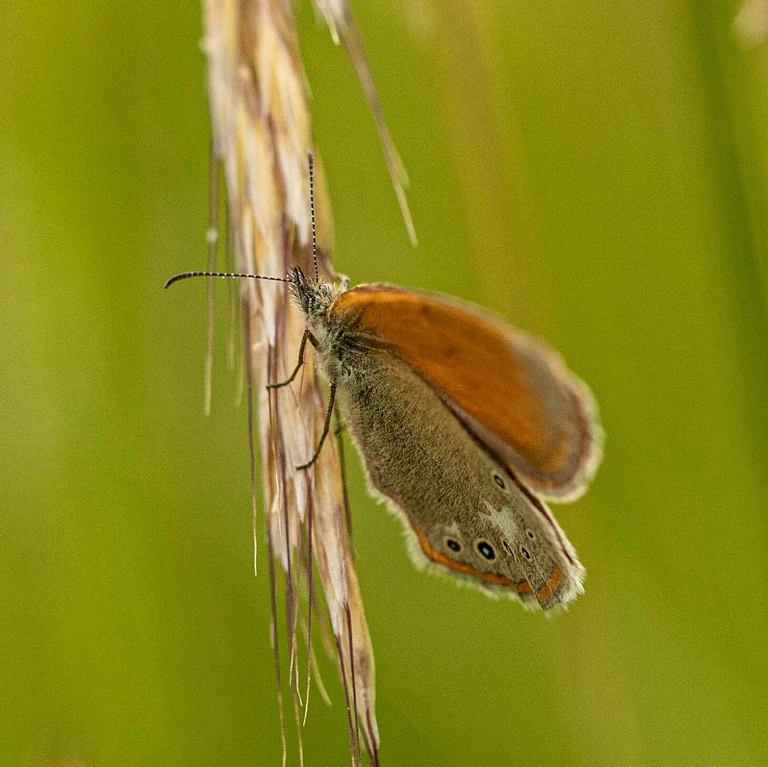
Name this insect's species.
Coenonympha glycerion (also Coenonympha iphis)
